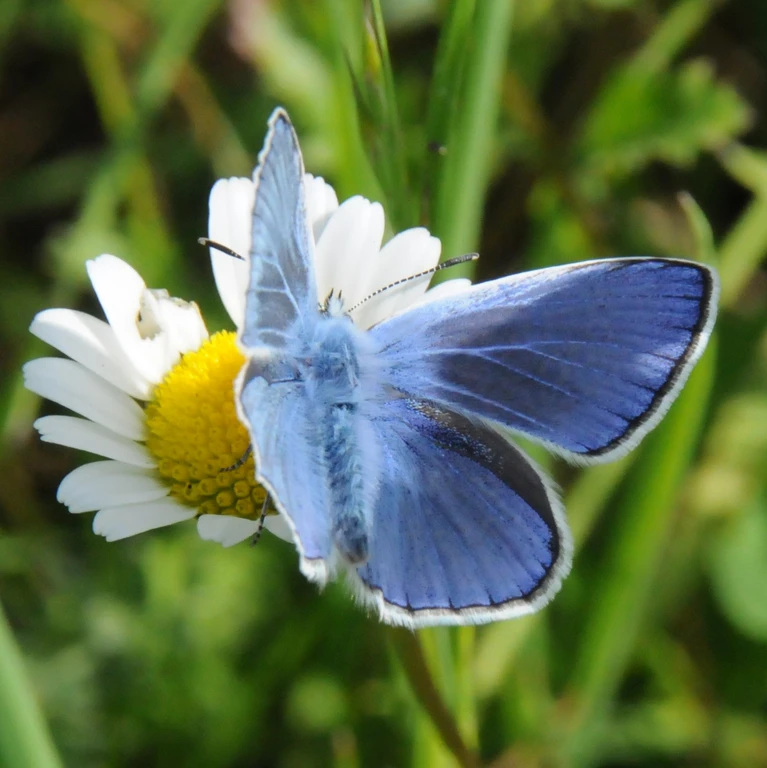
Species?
Polyommatus icarus
